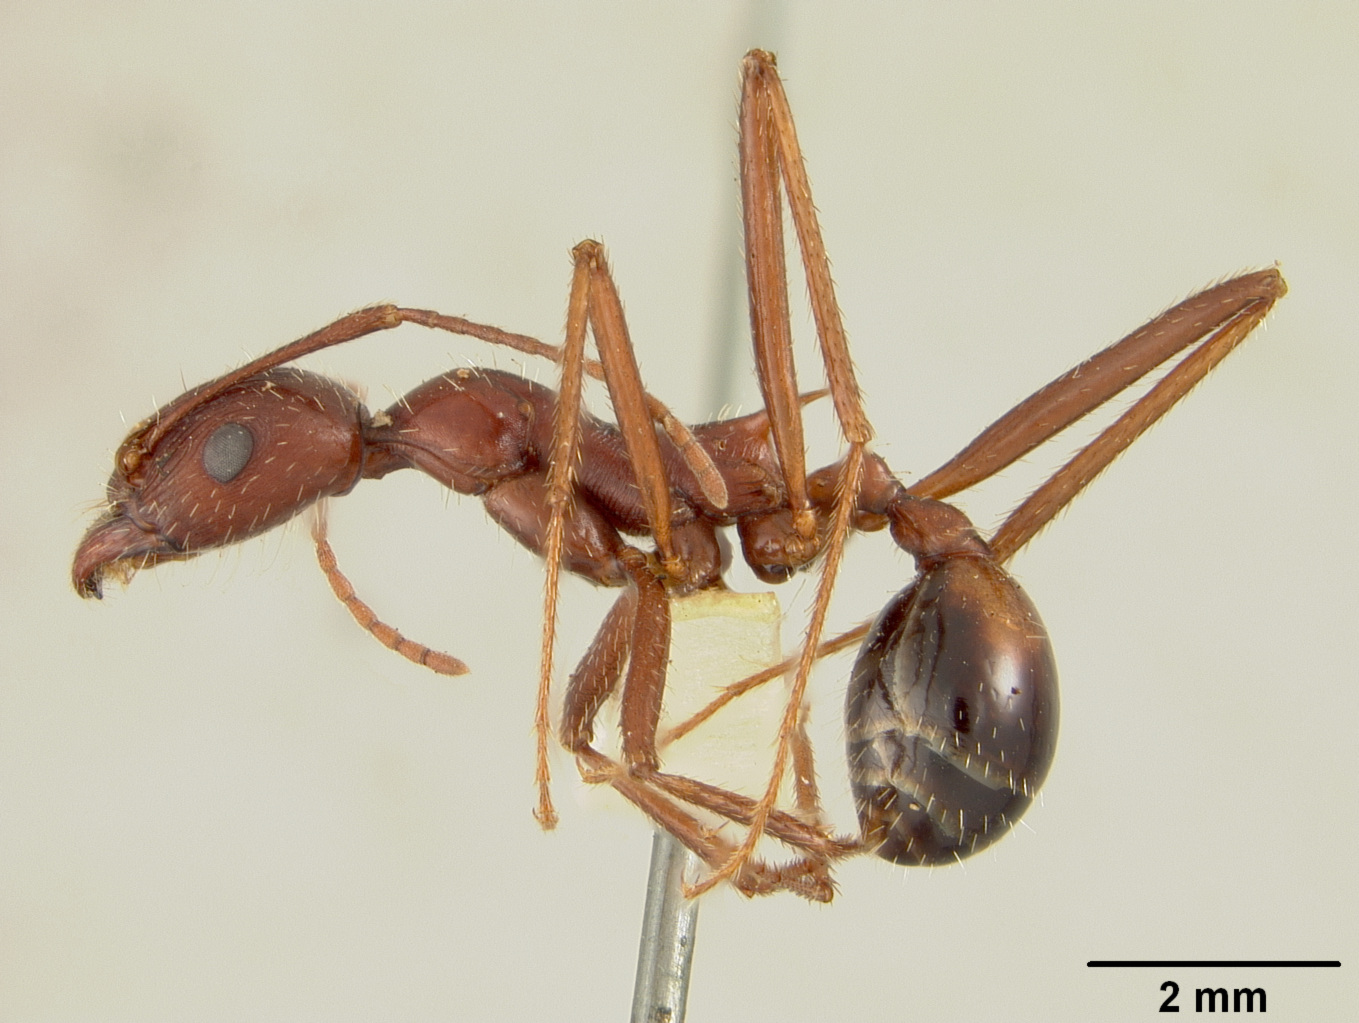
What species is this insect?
Aphaenogaster sonorae
